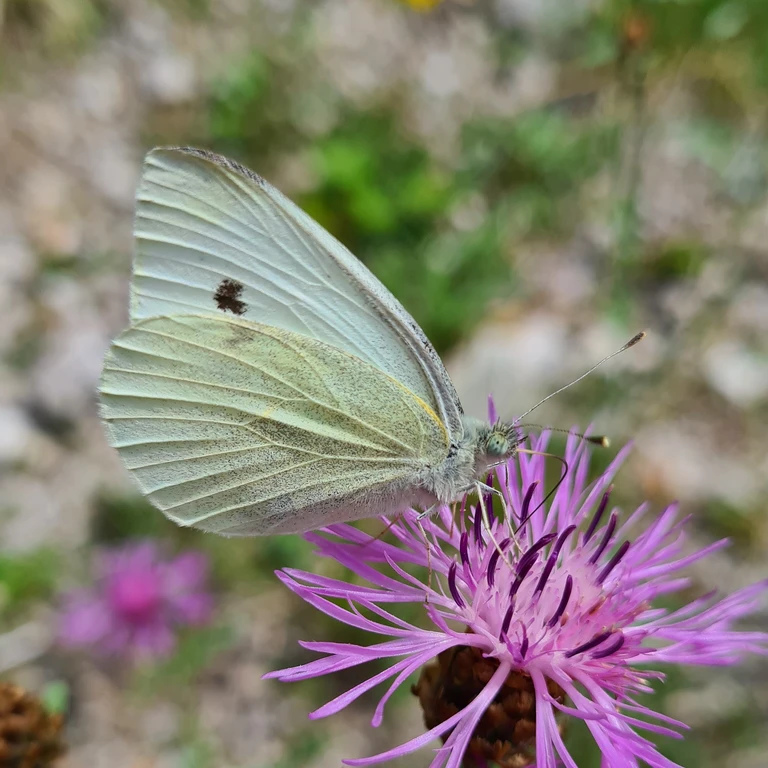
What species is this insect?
Pieris brassicae
